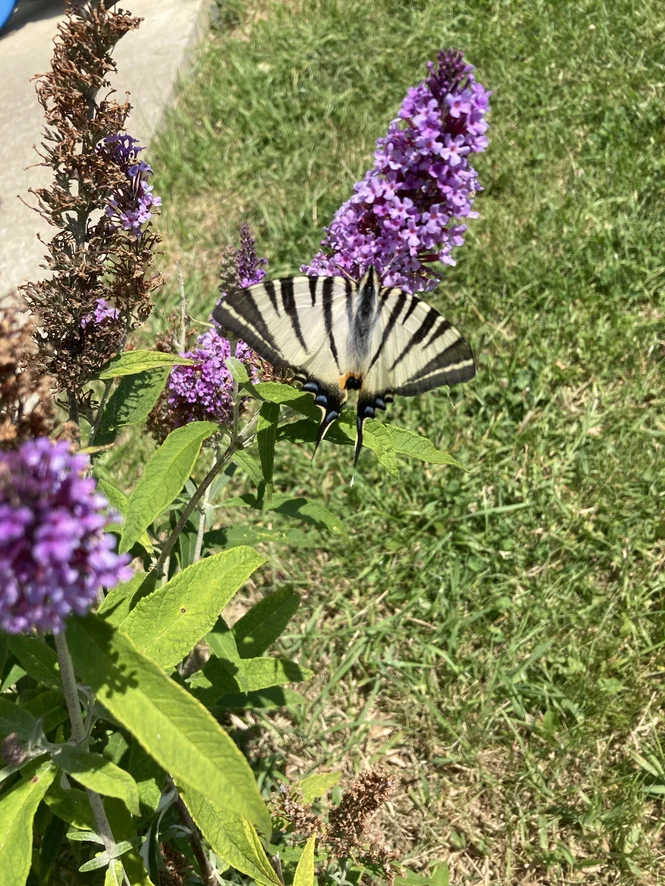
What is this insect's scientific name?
Iphiclides podalirius
